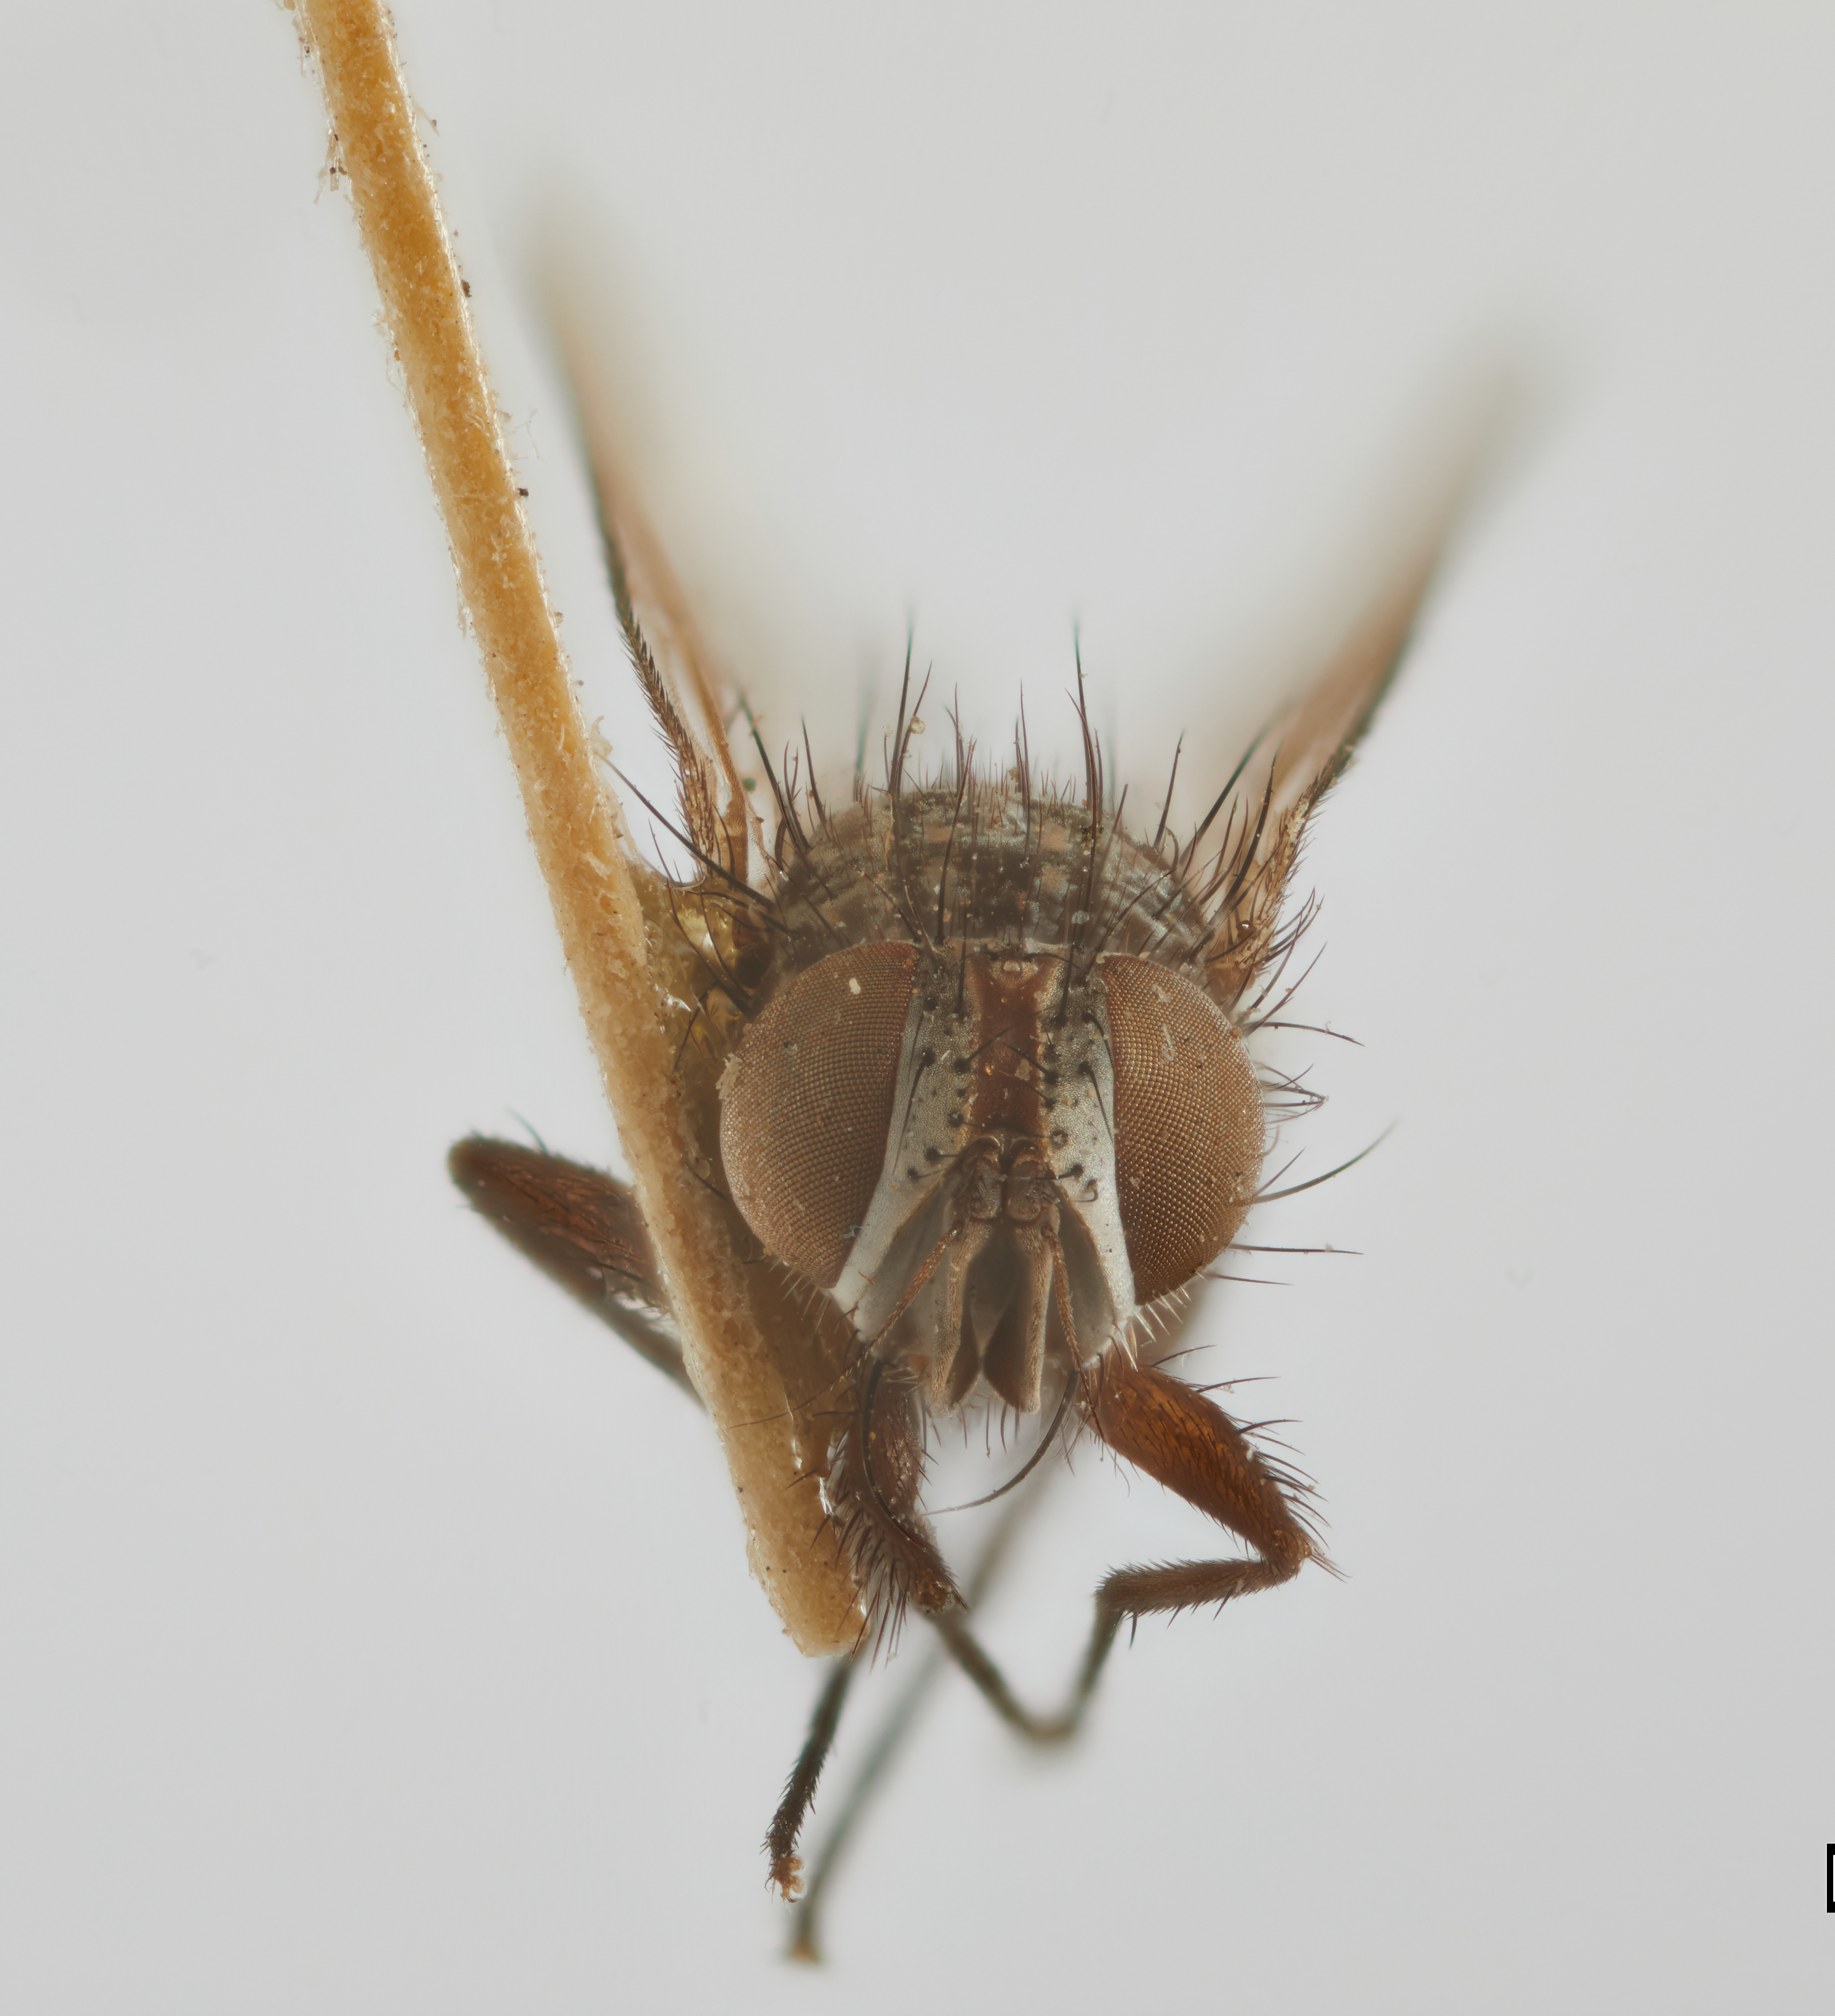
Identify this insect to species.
Lixophaga jennei
